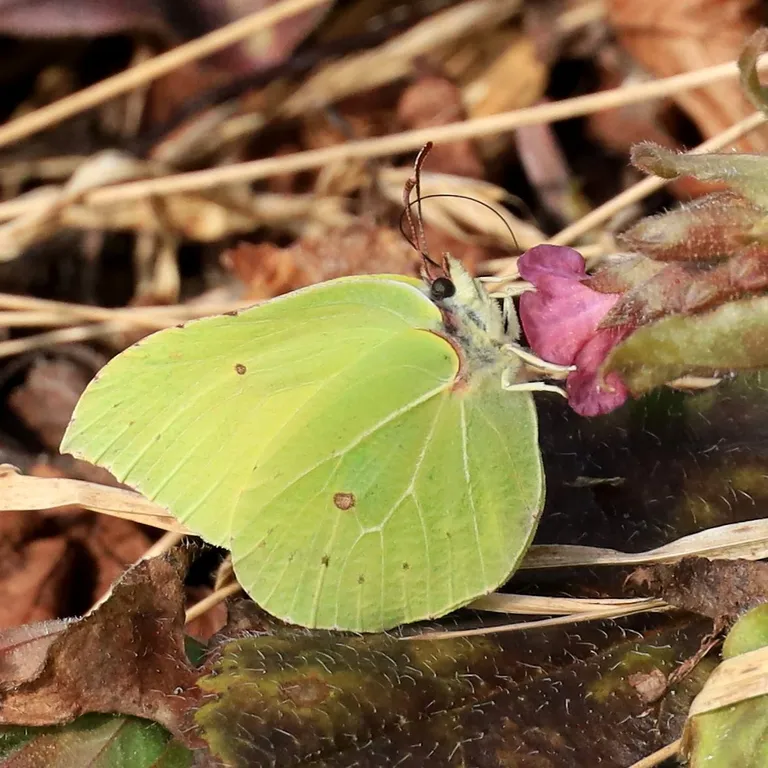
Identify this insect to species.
Gonepteryx rhamni
